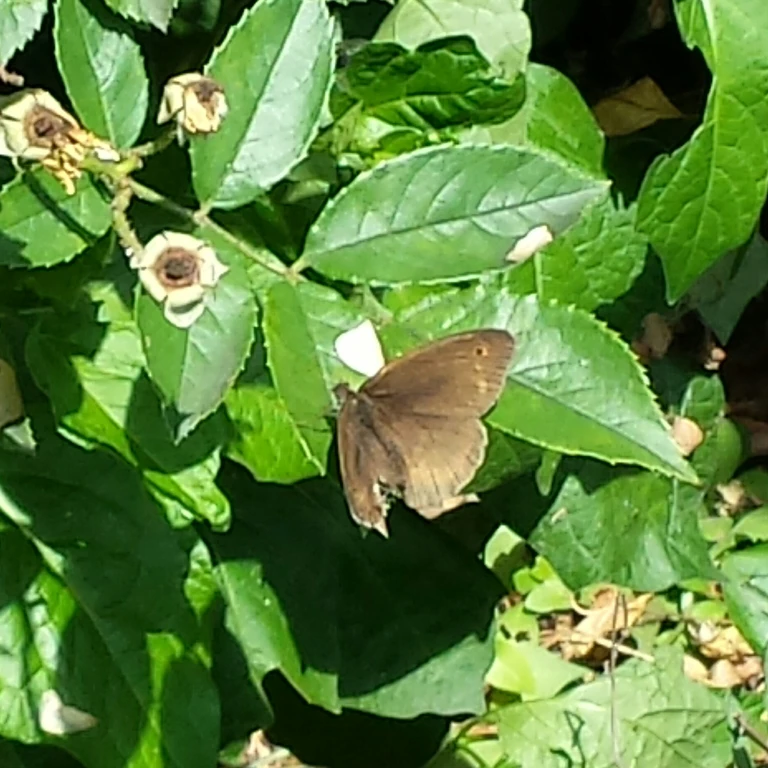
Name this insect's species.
Maniola jurtina
